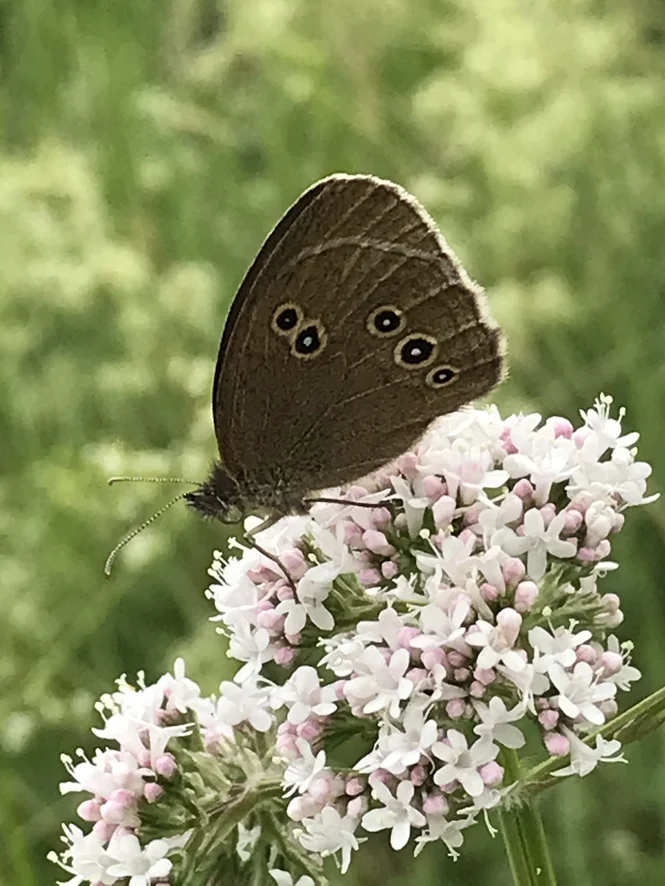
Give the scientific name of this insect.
Aphantopus hyperantus
